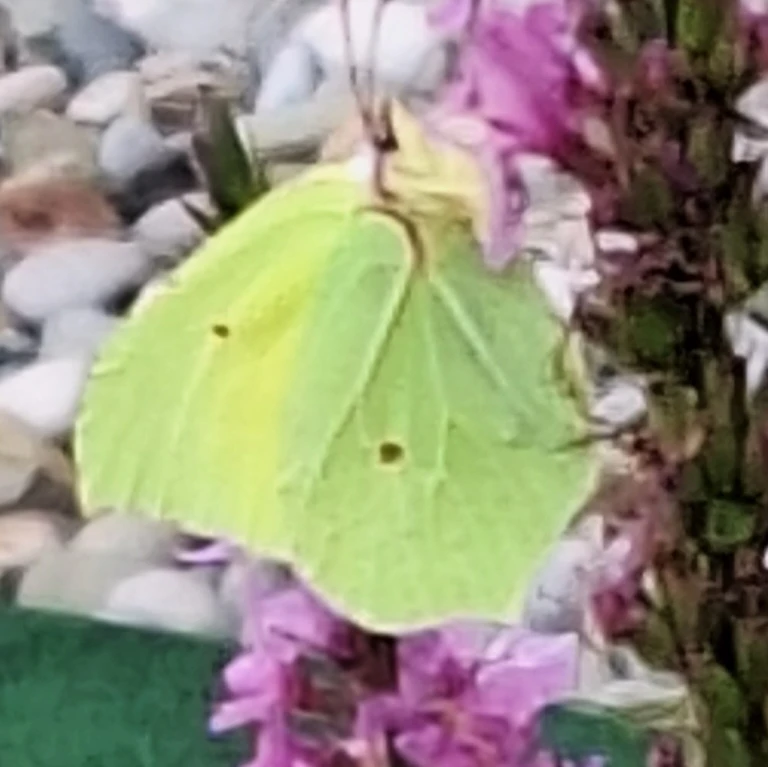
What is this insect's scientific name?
Gonepteryx rhamni
